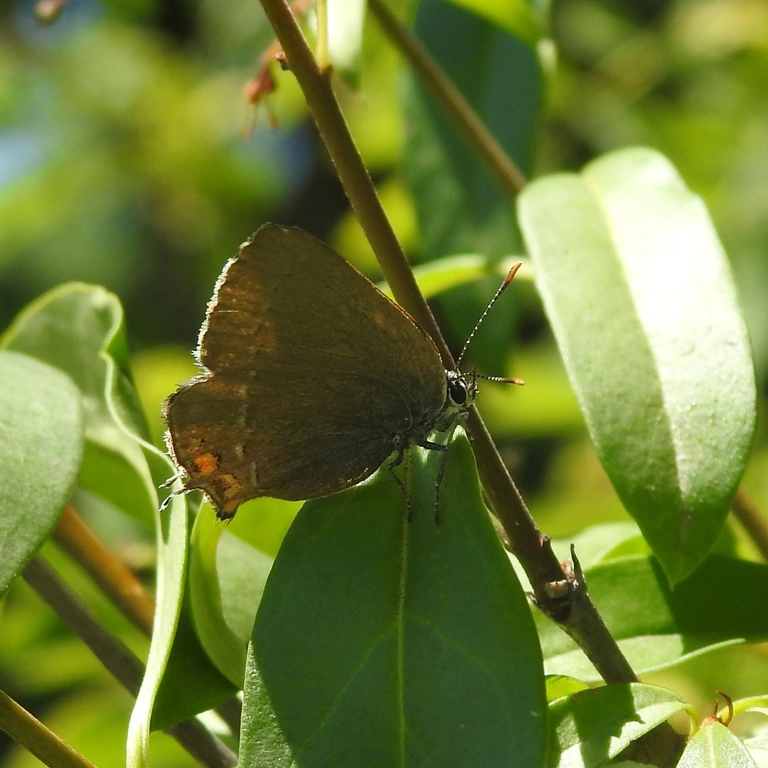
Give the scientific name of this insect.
Satyrium acaciae (also Strymon acaciae)
